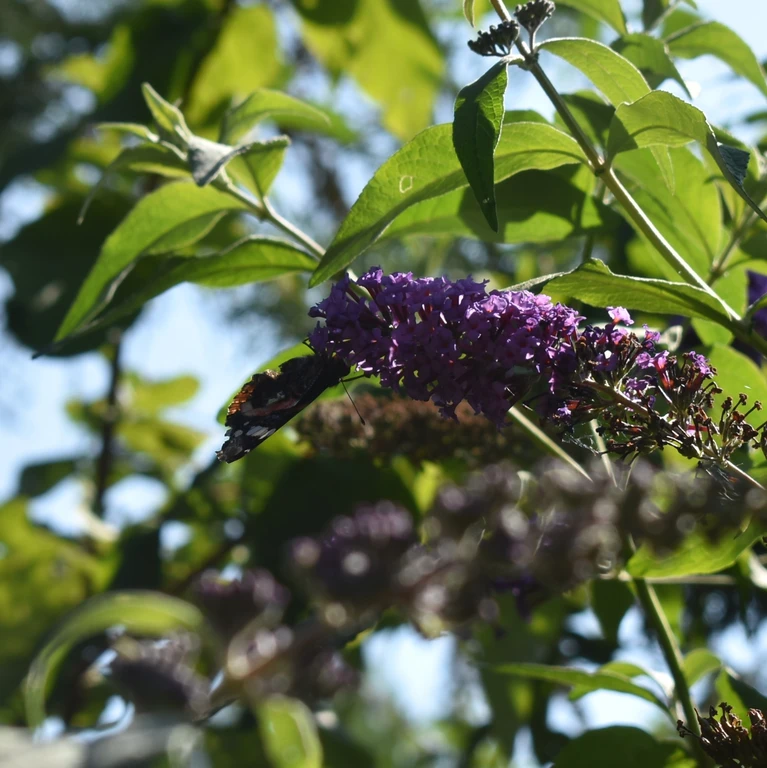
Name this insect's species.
Vanessa atalanta
